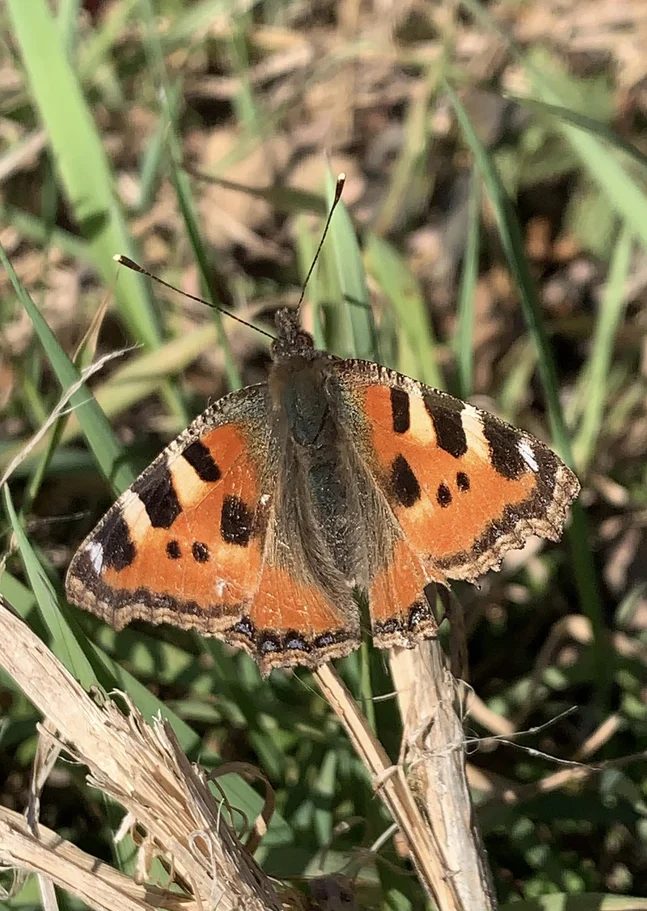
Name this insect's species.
Aglais urticae
